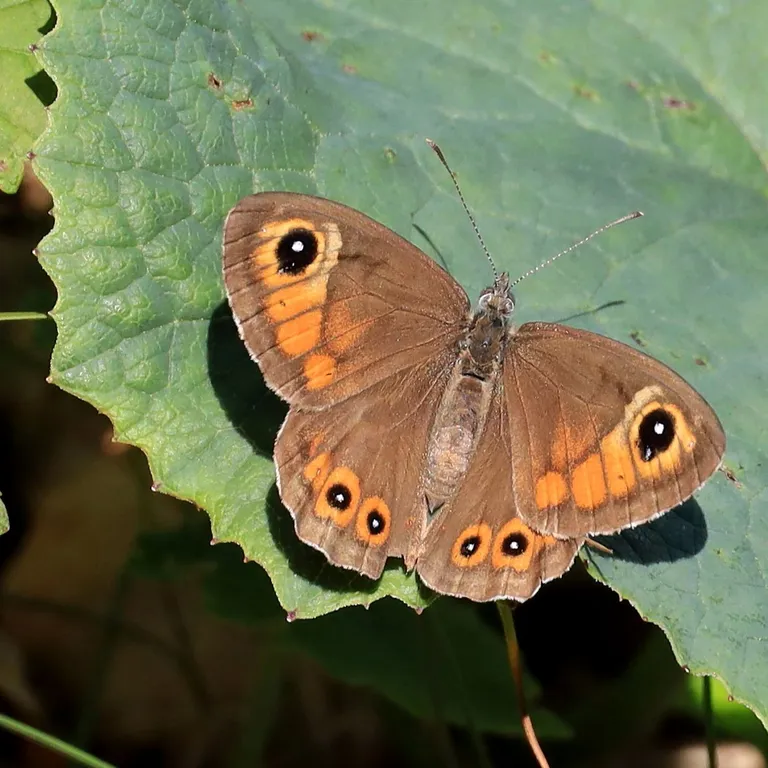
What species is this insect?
Lasiommata maera (also Pararge maera)
